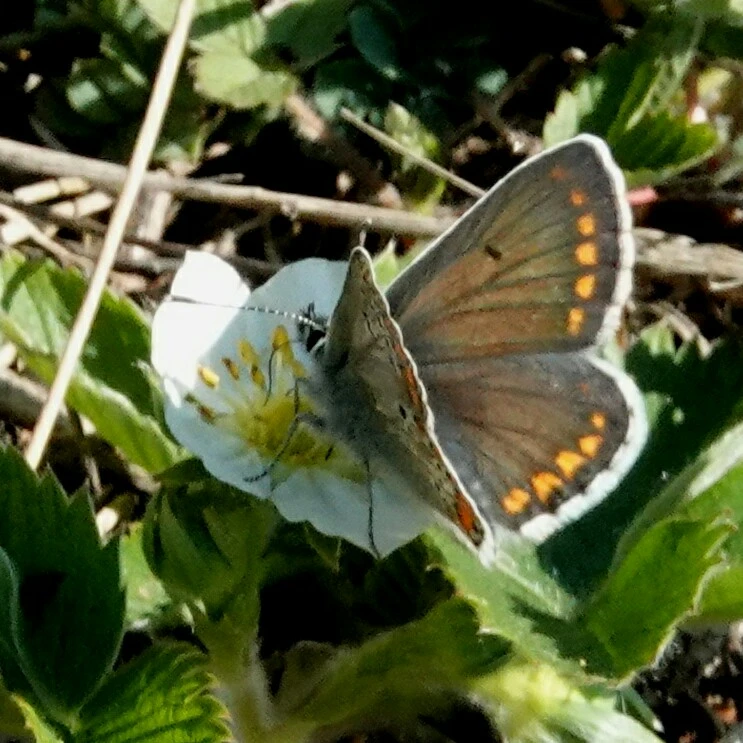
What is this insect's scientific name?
Aricia agestis/artaxerxes
